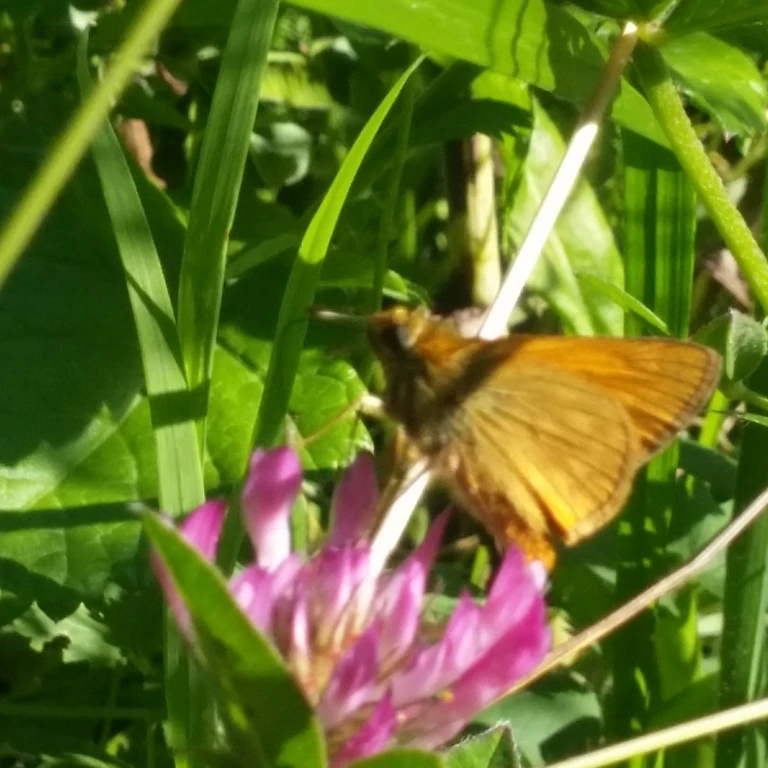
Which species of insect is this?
Ochlodes sylvanus (also Ochlodes venata)
